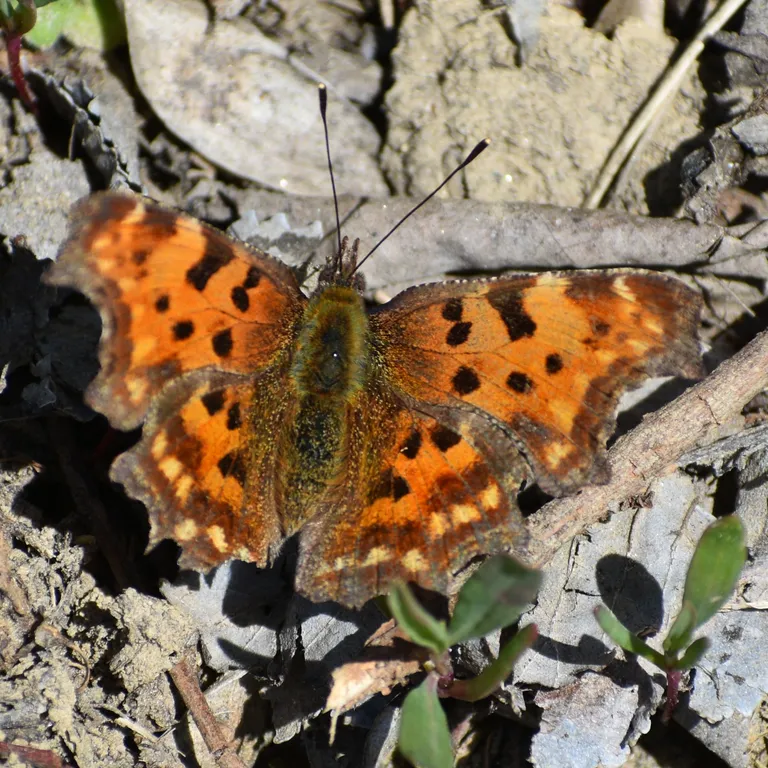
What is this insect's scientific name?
Polygonia c-album
